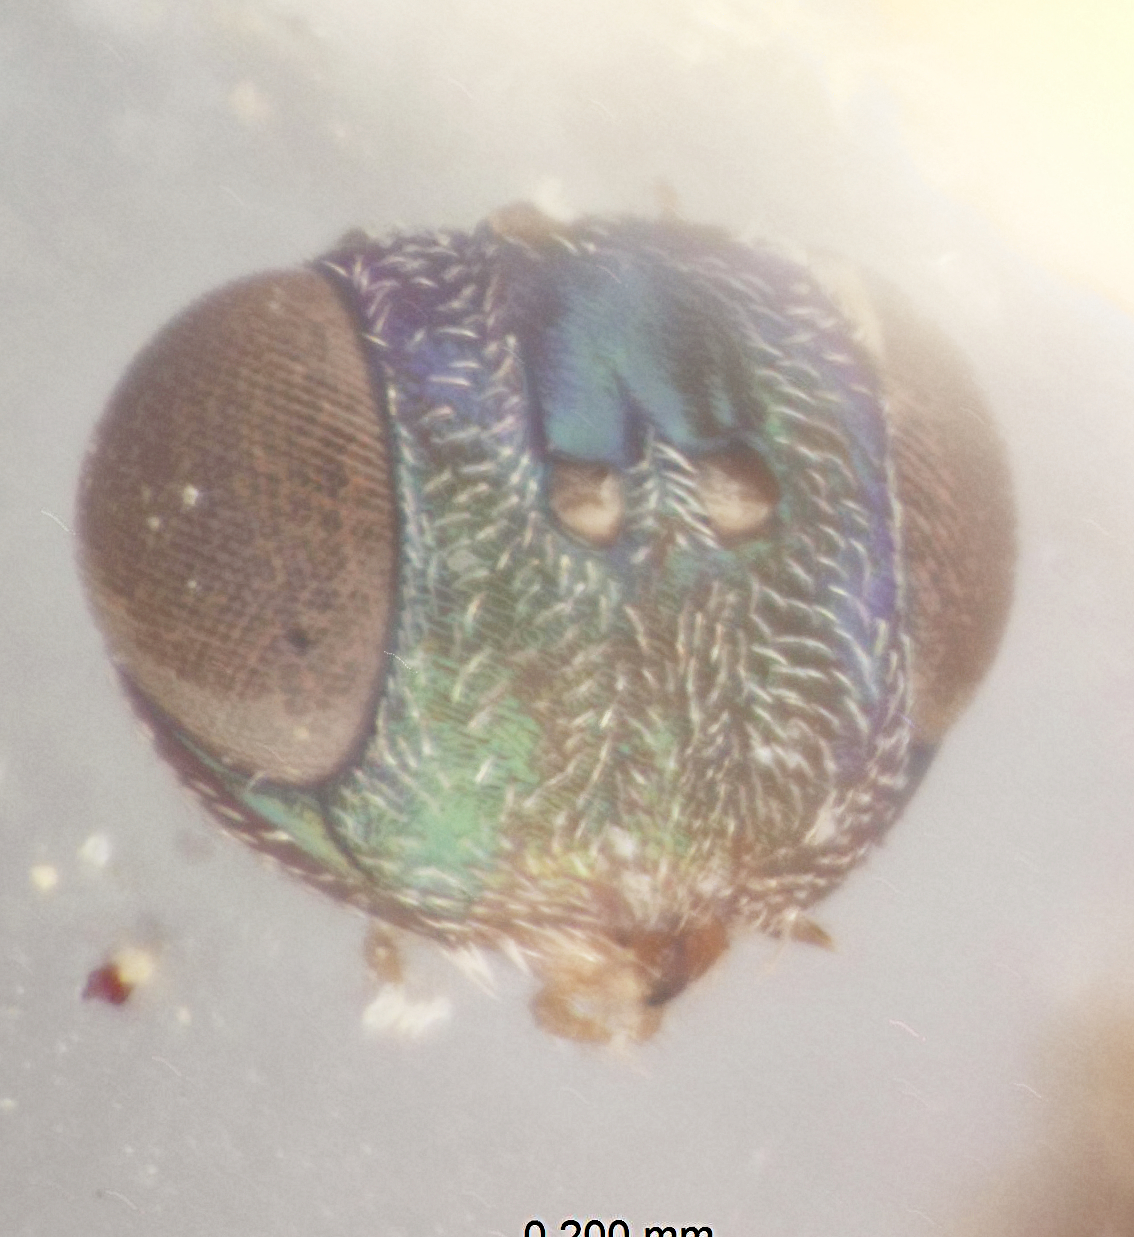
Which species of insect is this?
Podagrion chatterjeei
